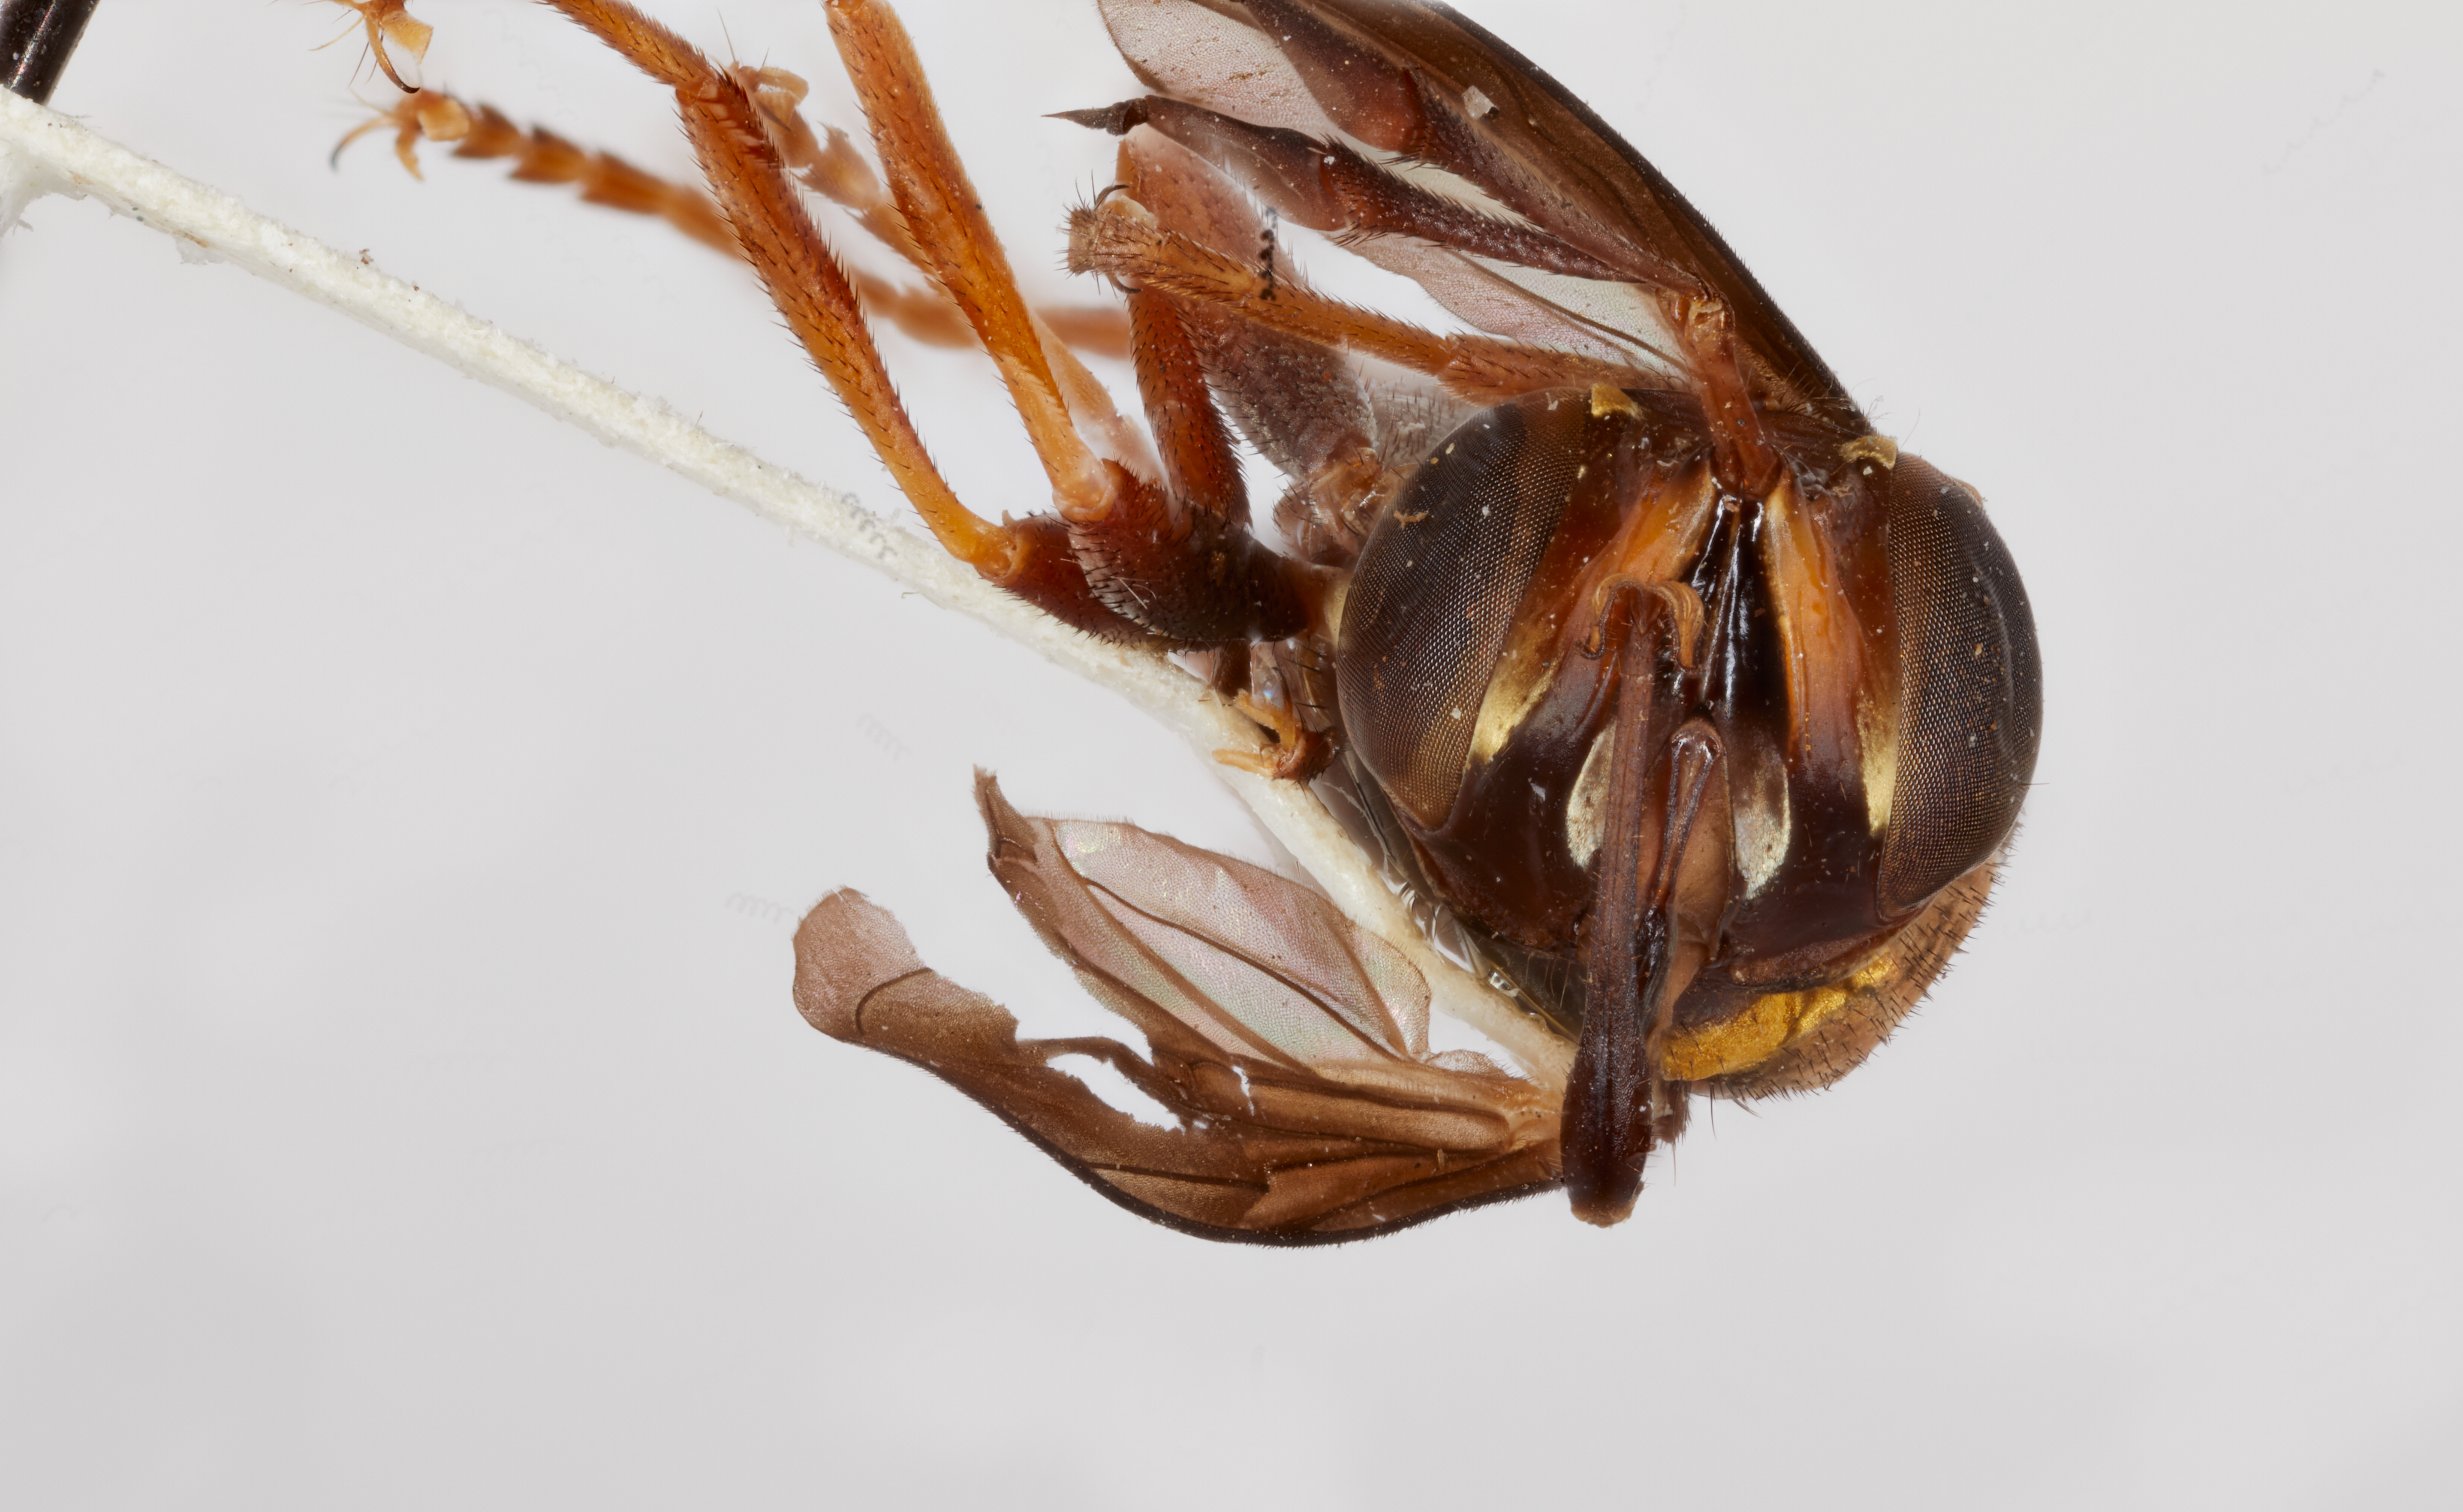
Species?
Australaloconops bridwelli
